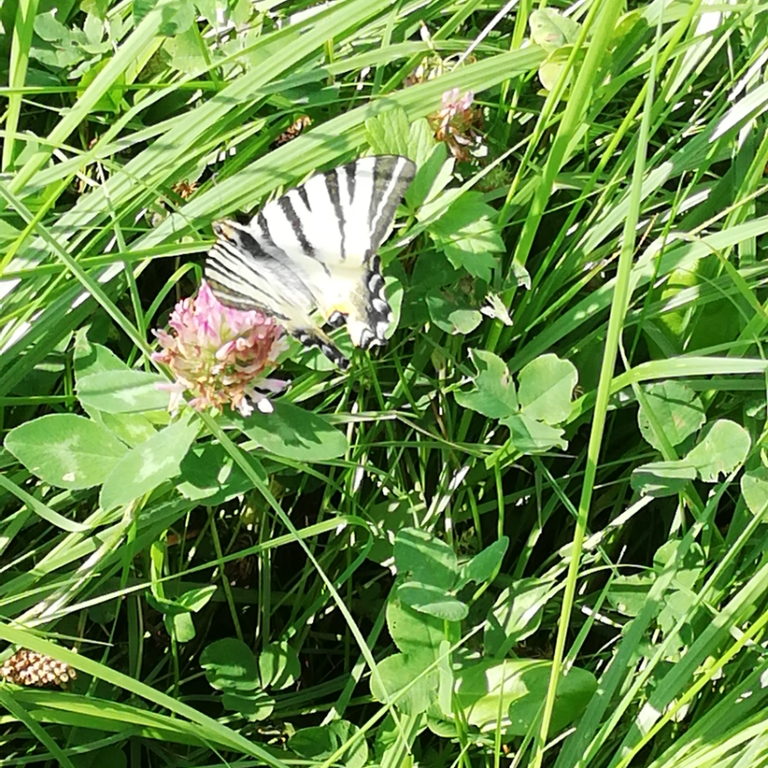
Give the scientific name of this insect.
Iphiclides podalirius
